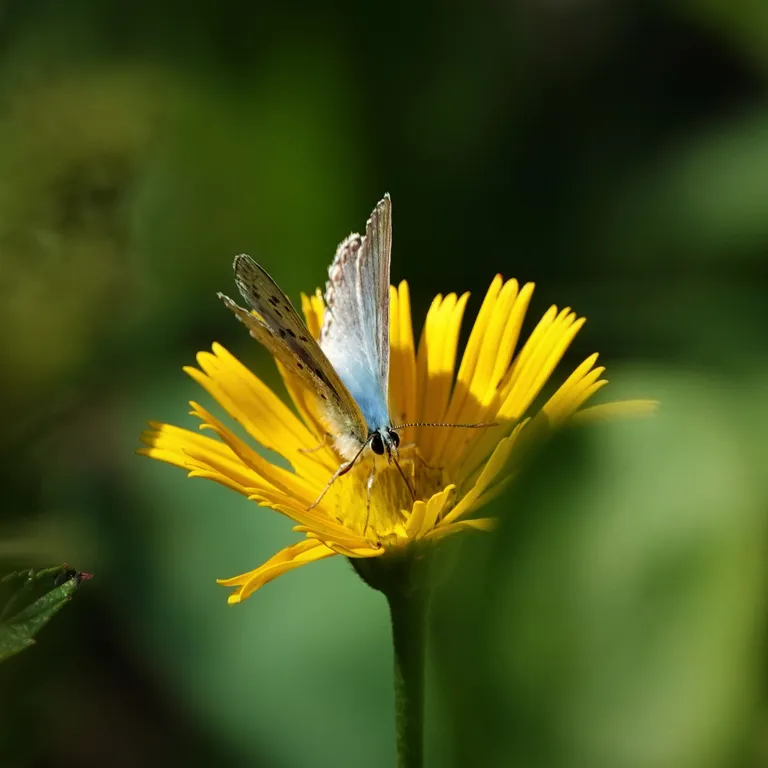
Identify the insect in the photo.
Lysandra coridon
